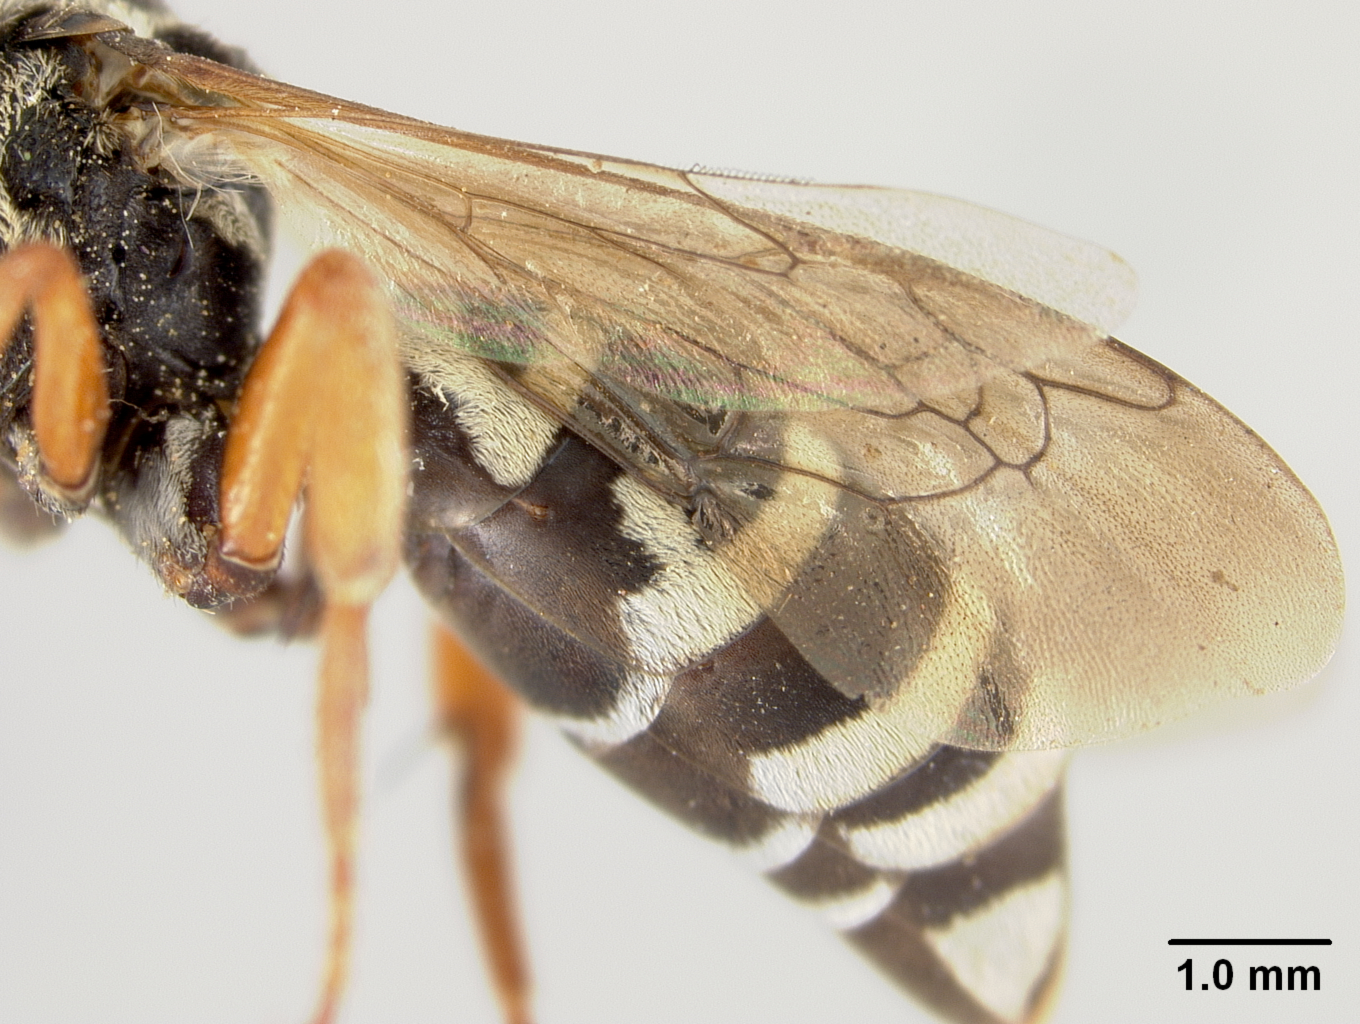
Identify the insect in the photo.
Triepeolus medusa
